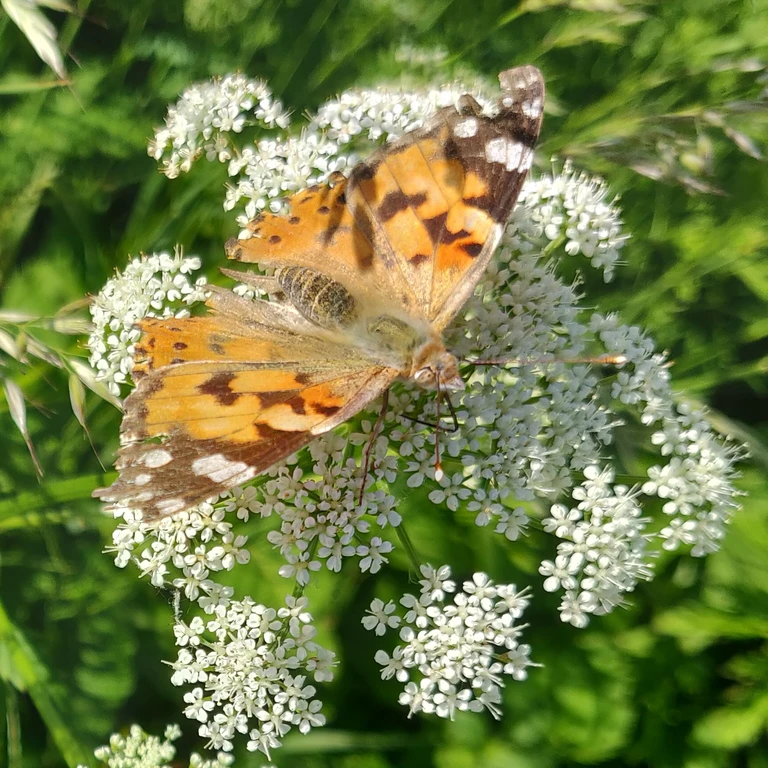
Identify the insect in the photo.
Vanessa cardui
